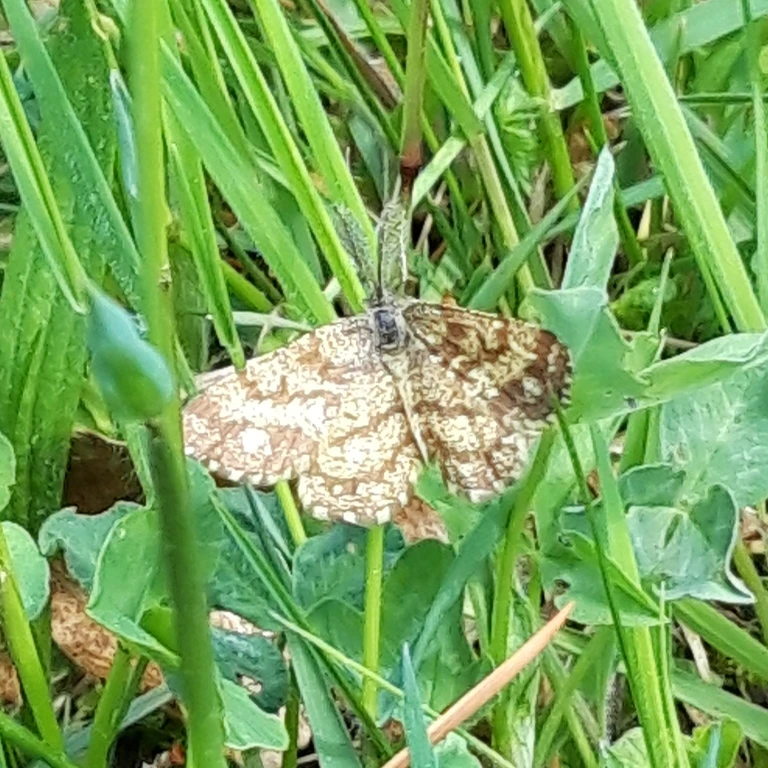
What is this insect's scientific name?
Ematurga atomaria
